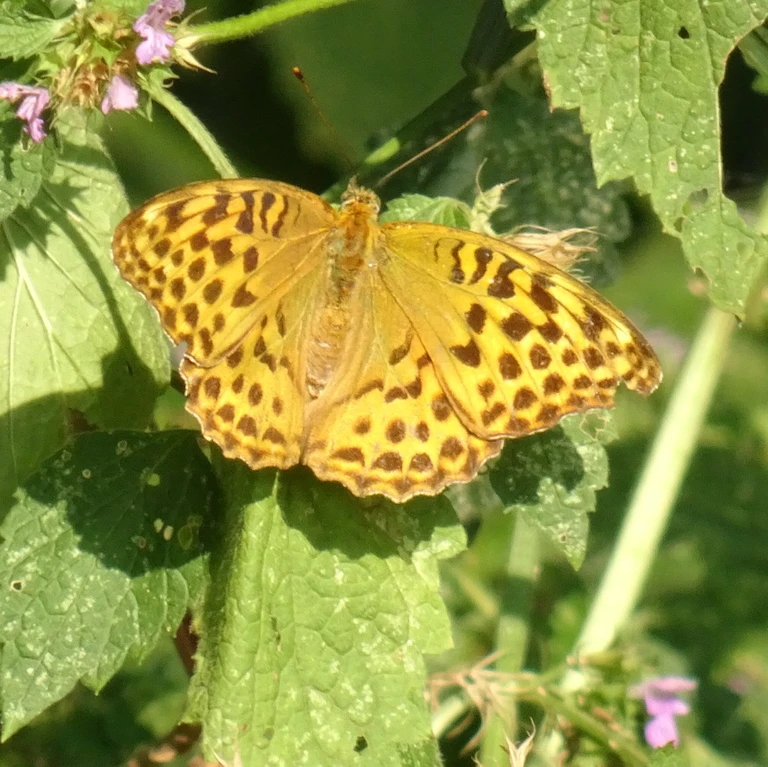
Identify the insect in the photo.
Argynnis paphia
